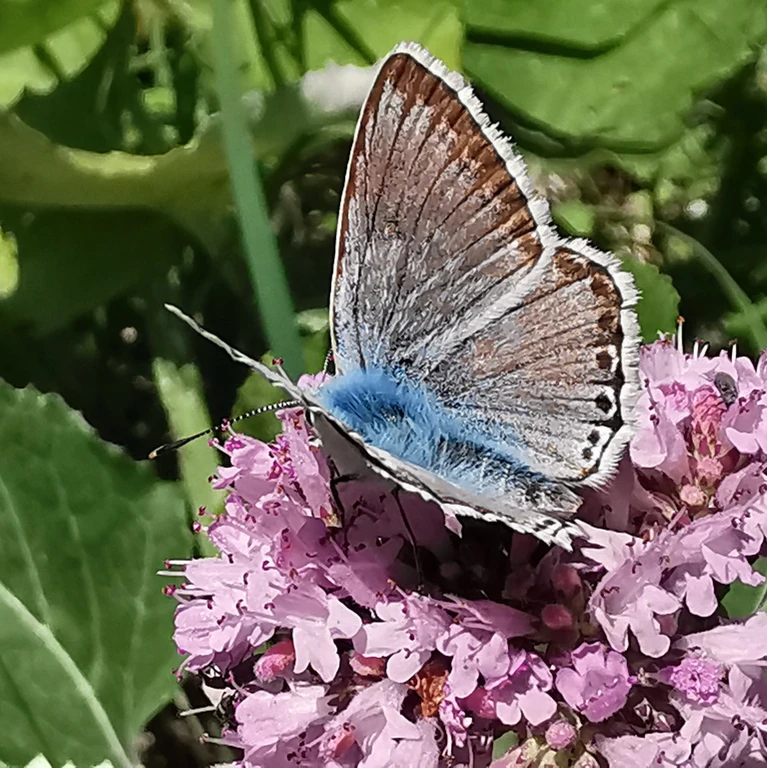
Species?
Lysandra coridon
